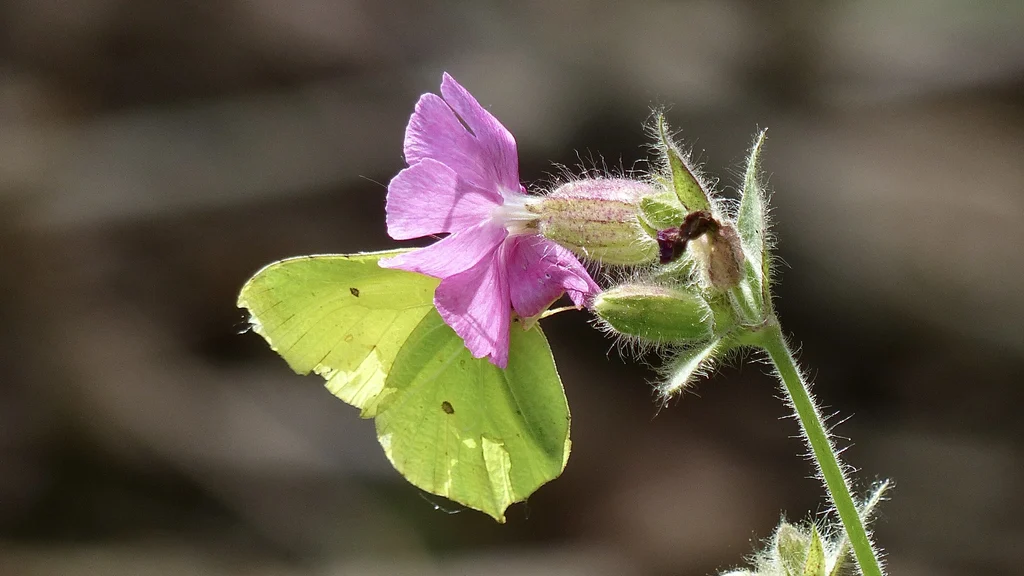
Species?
Gonepteryx rhamni
